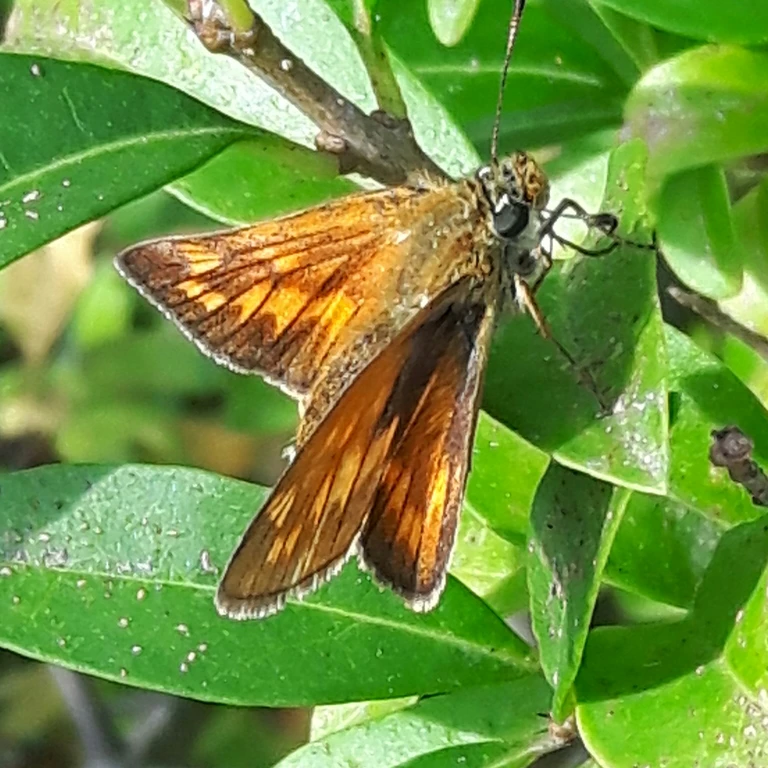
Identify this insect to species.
Ochlodes sylvanus (also Ochlodes venata)
